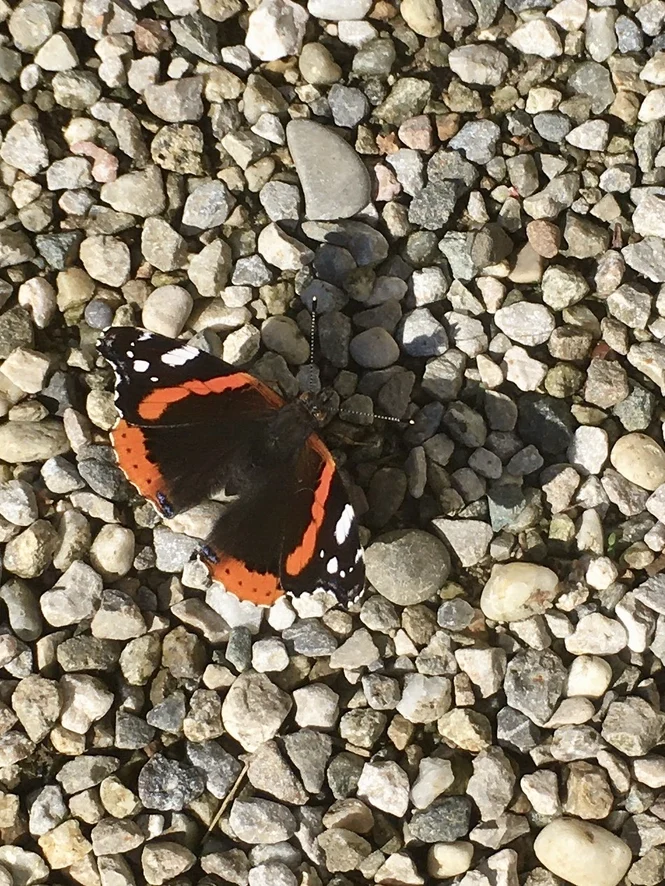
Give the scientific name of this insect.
Vanessa atalanta
